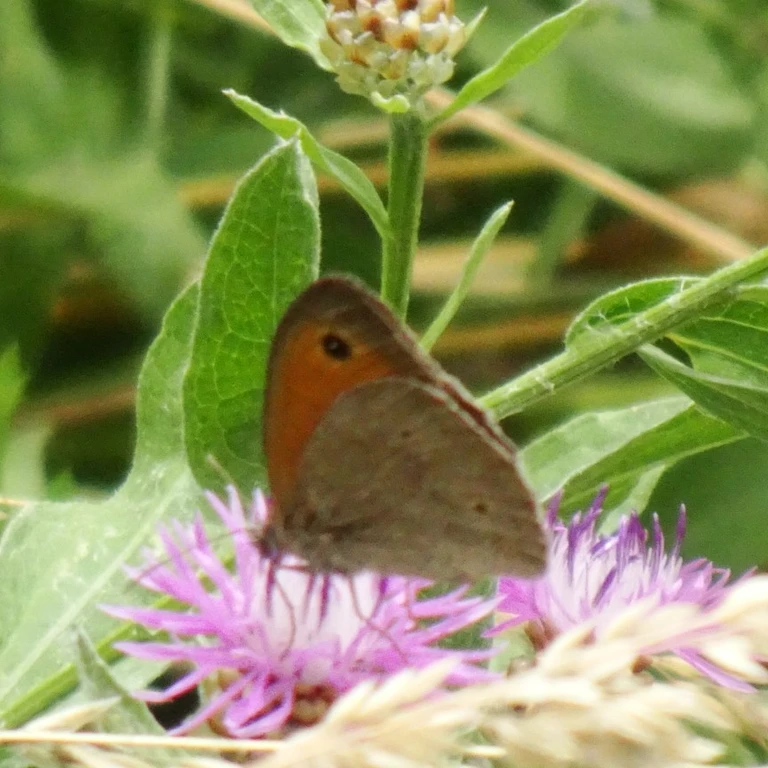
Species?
Maniola jurtina
